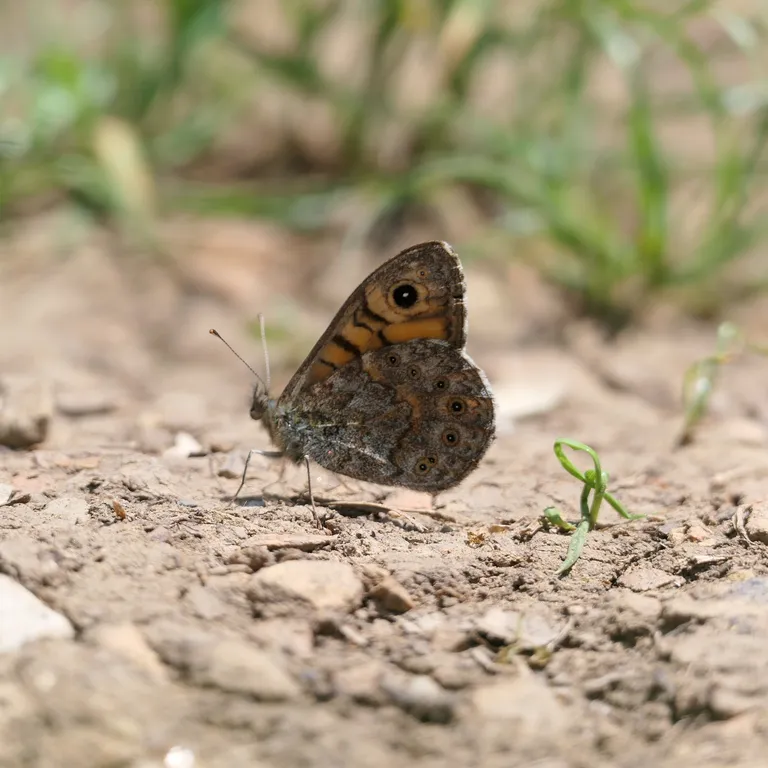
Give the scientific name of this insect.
Lasiommata megera (also Pararge megera)
